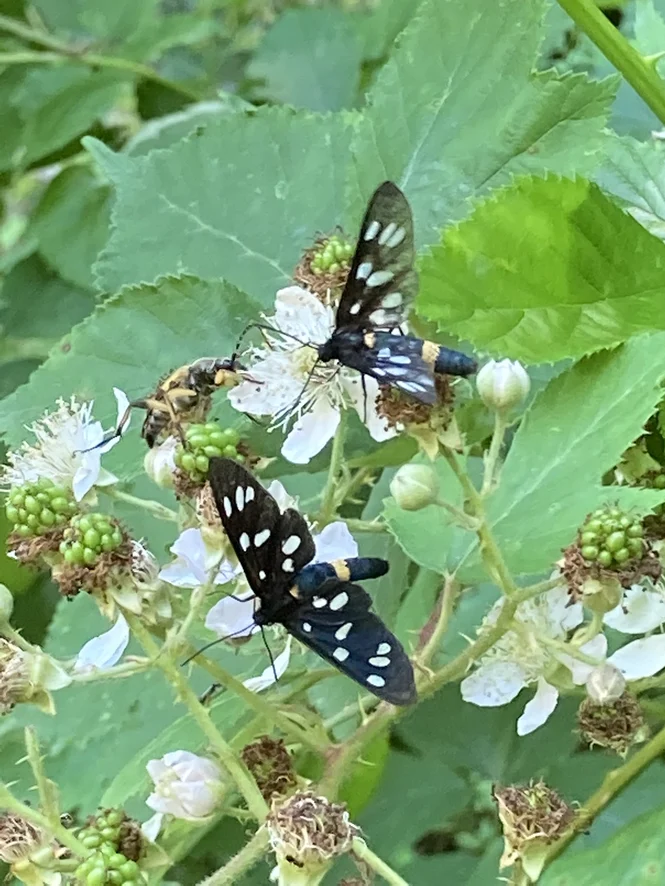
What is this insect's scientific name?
Amata phegea
